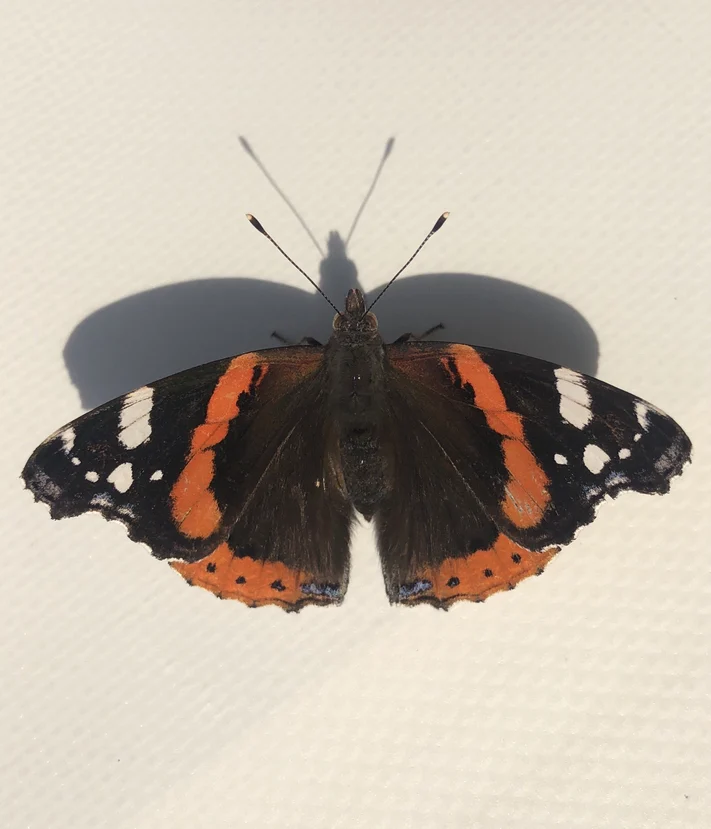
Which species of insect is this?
Vanessa atalanta
